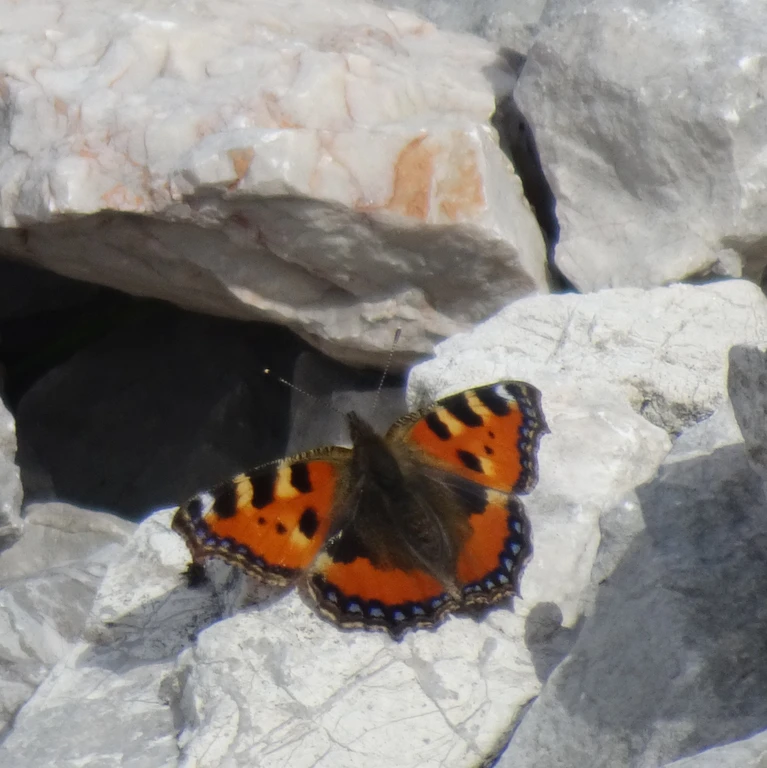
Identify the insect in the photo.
Aglais urticae
